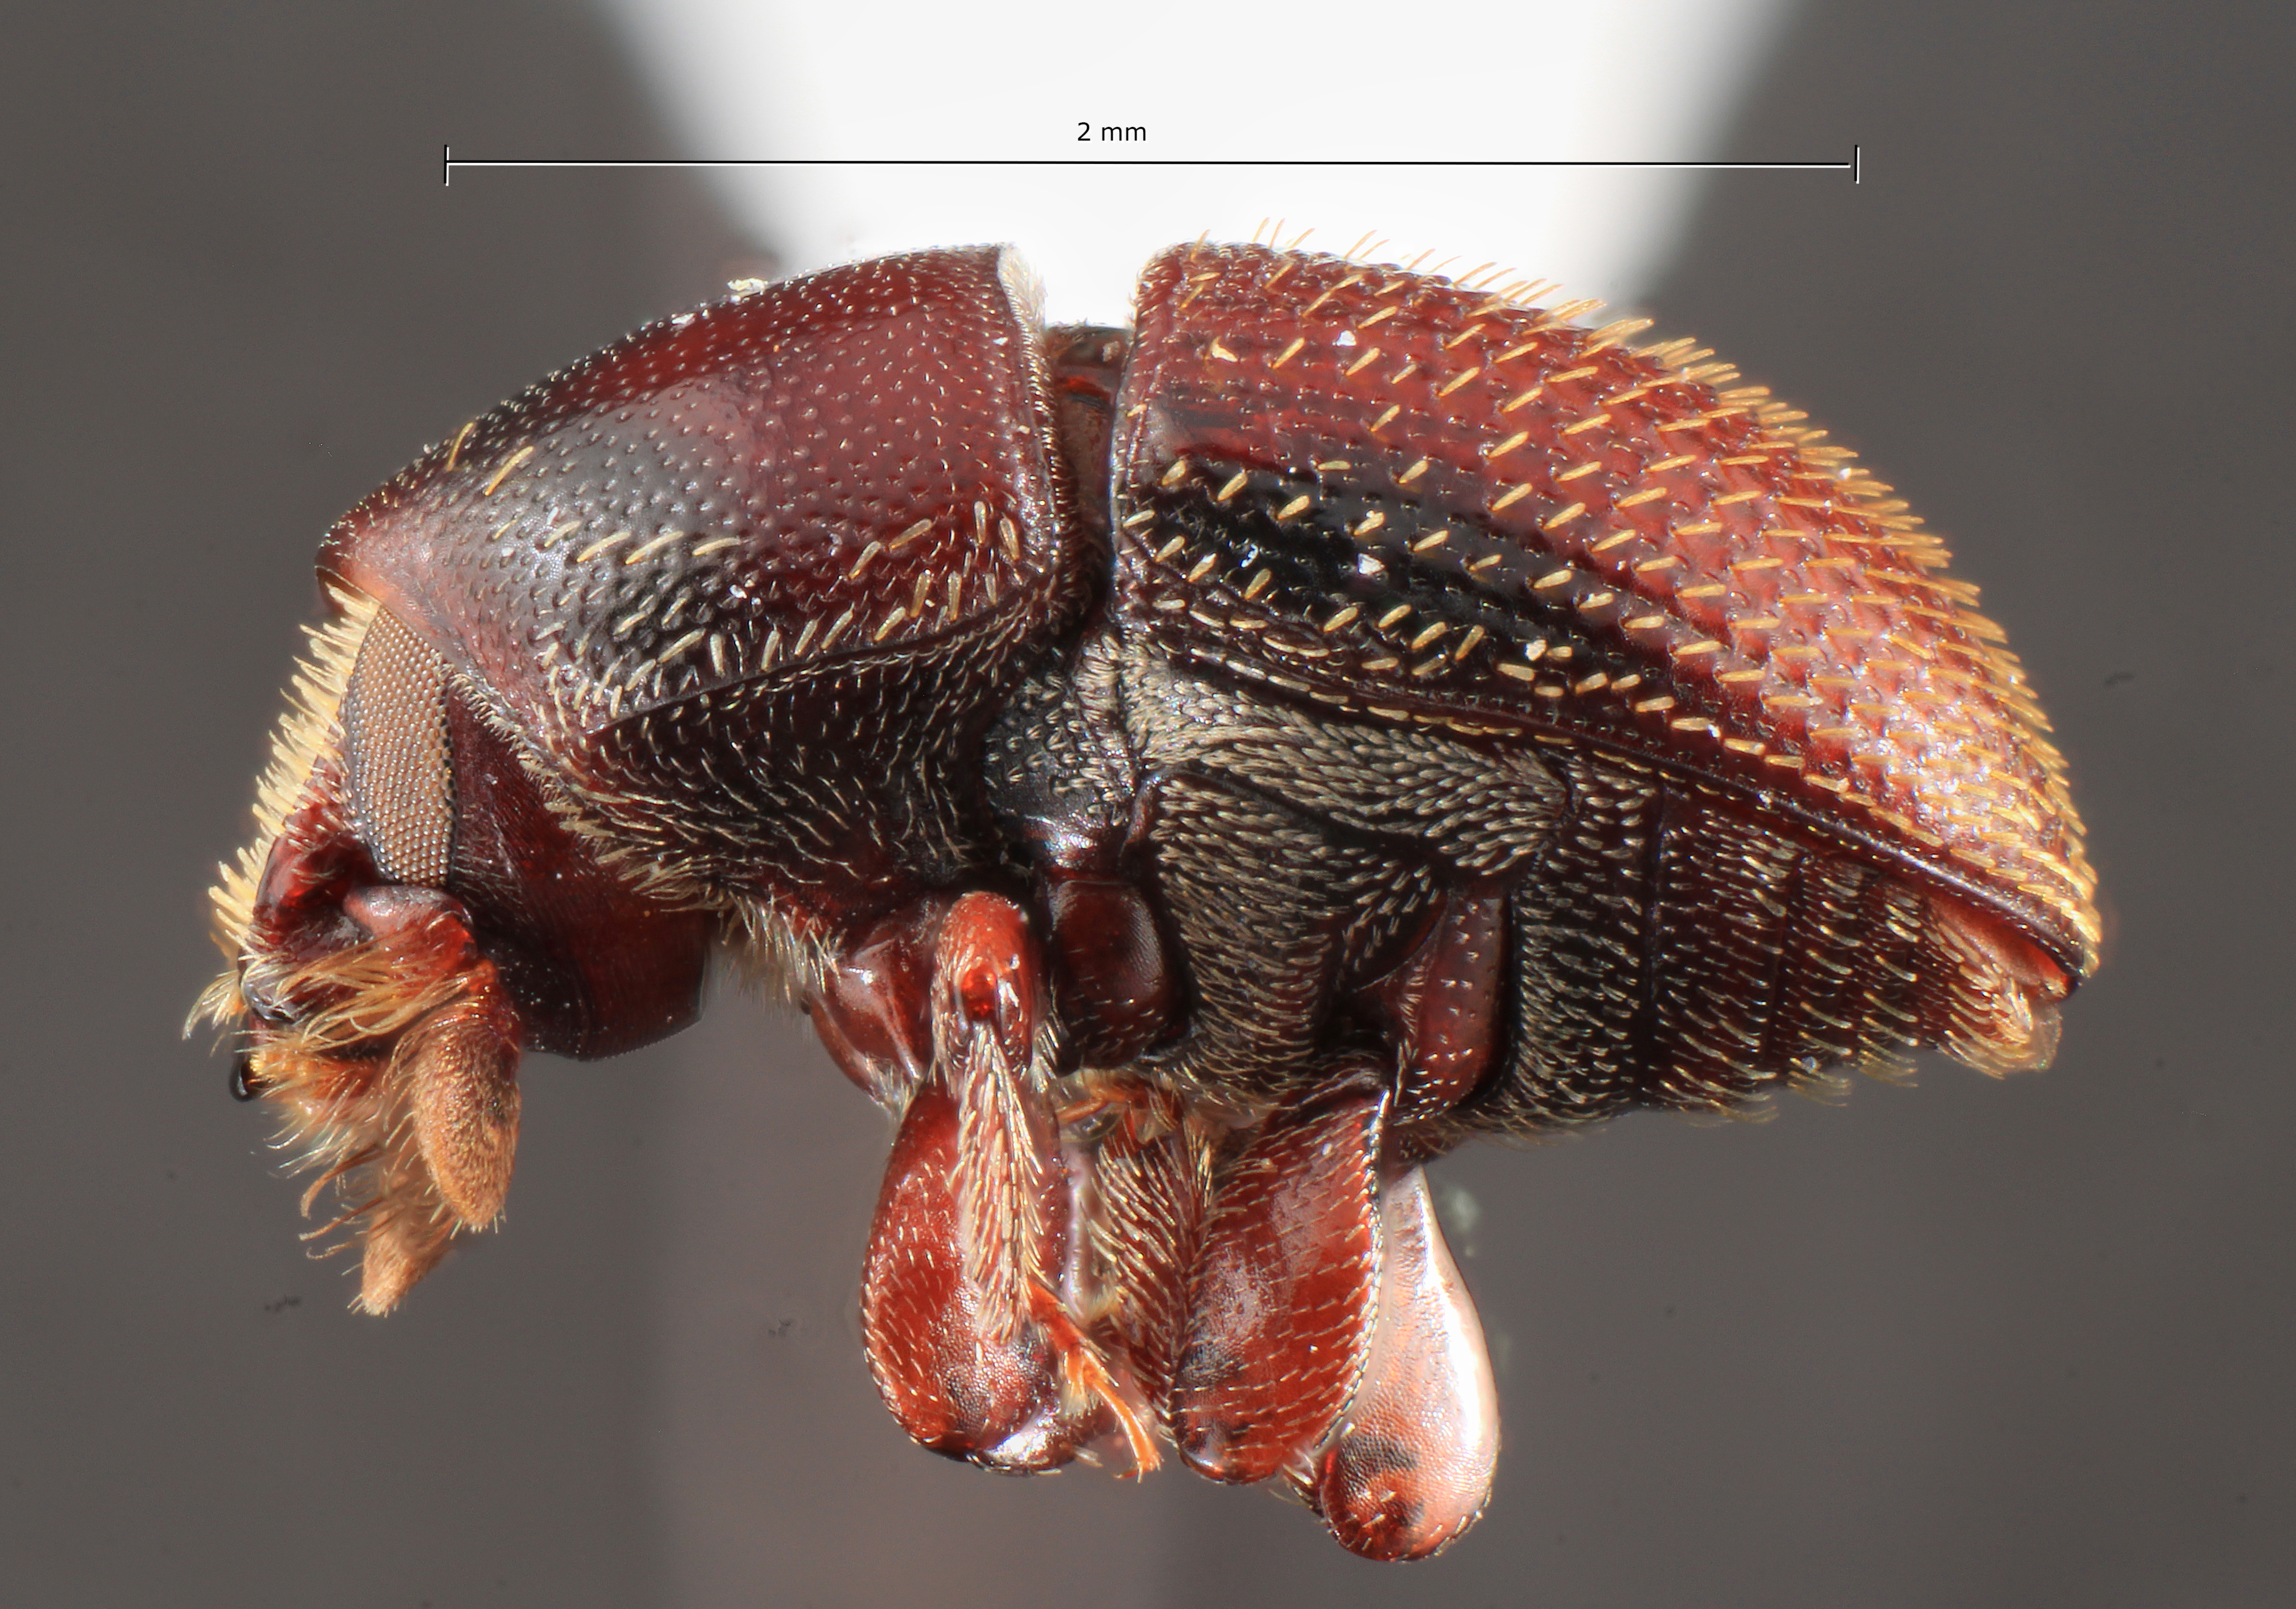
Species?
Camptocerus pilifrons
